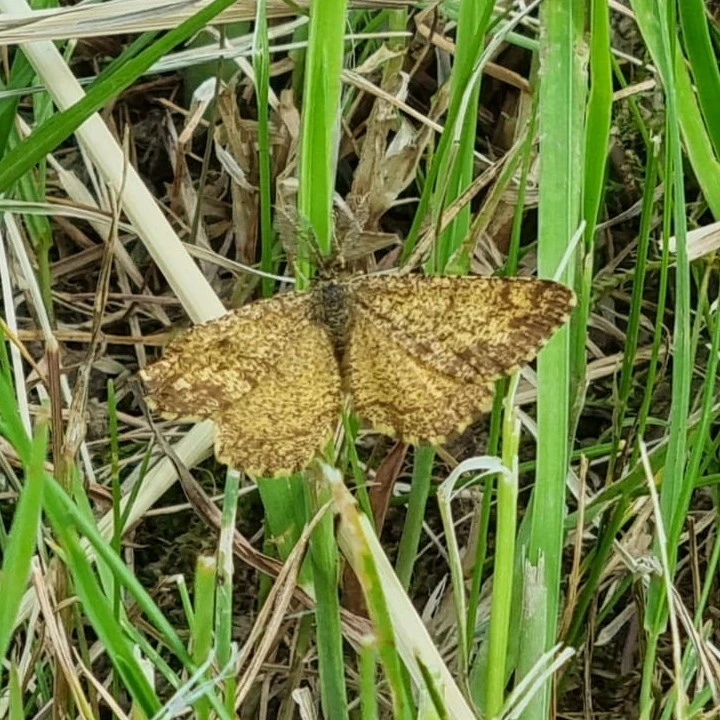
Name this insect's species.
Ematurga atomaria
